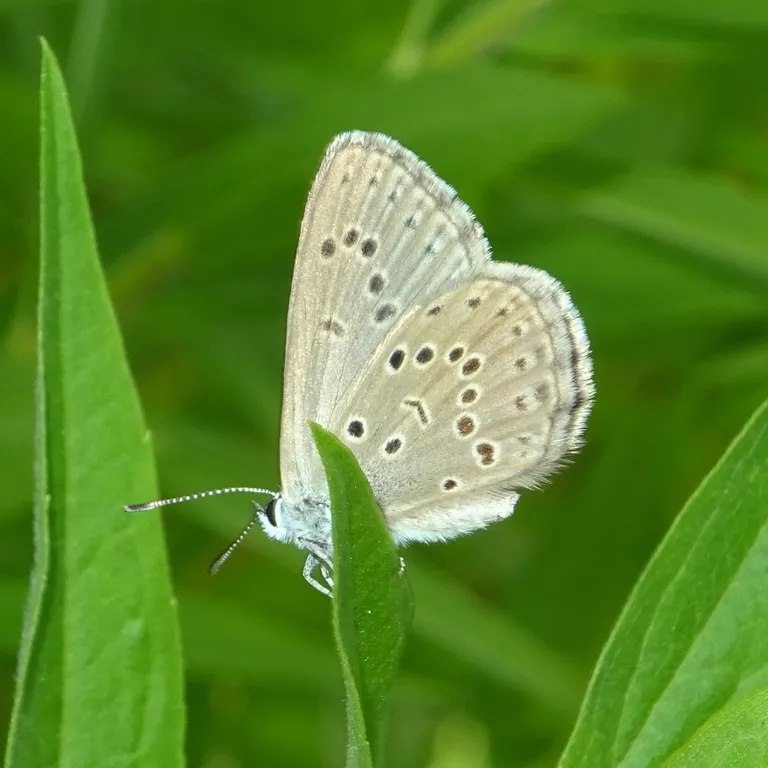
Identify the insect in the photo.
Phengaris alcon/rebeli
